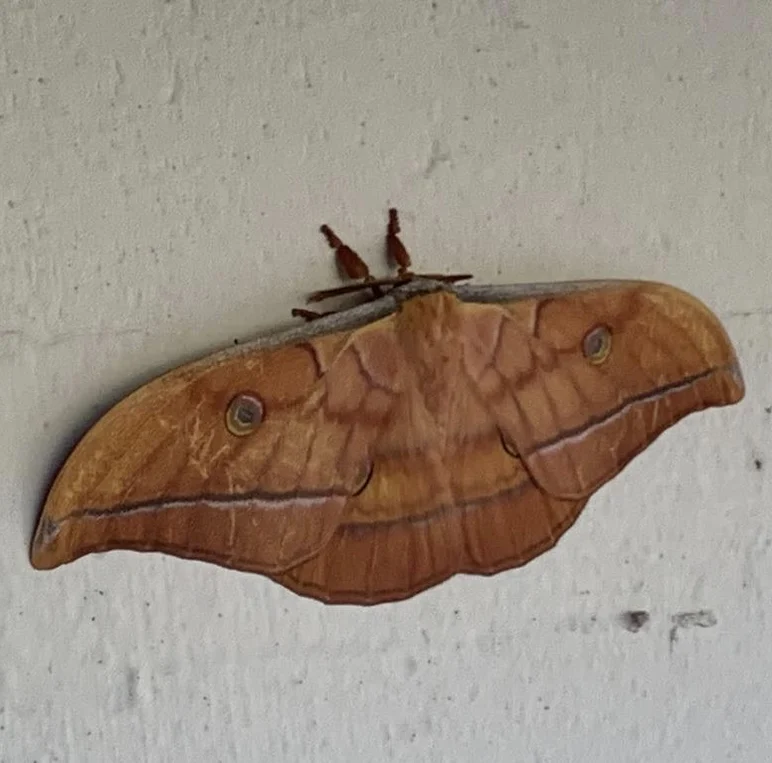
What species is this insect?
Antheraea yamamai
